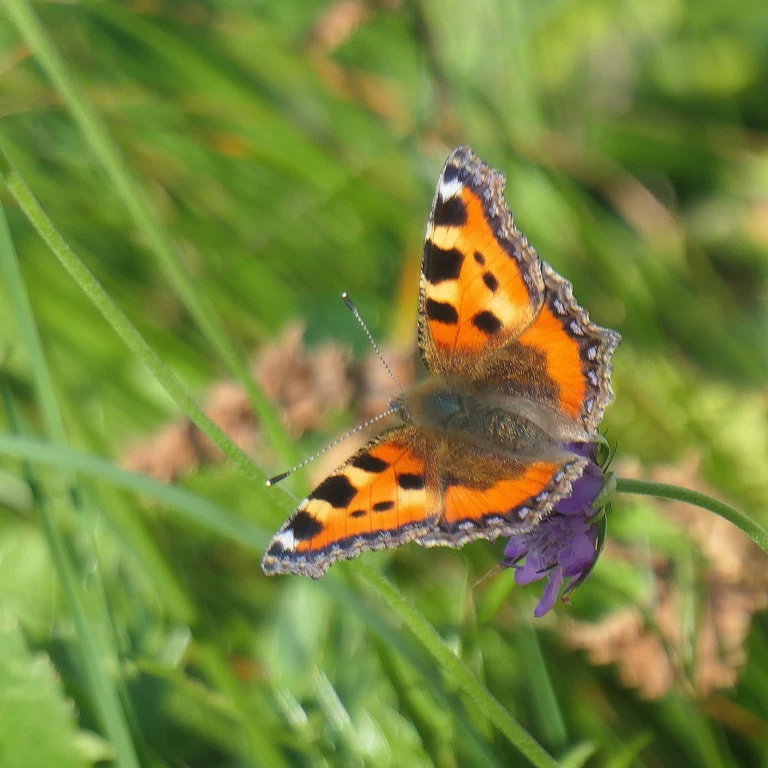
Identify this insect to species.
Aglais urticae
